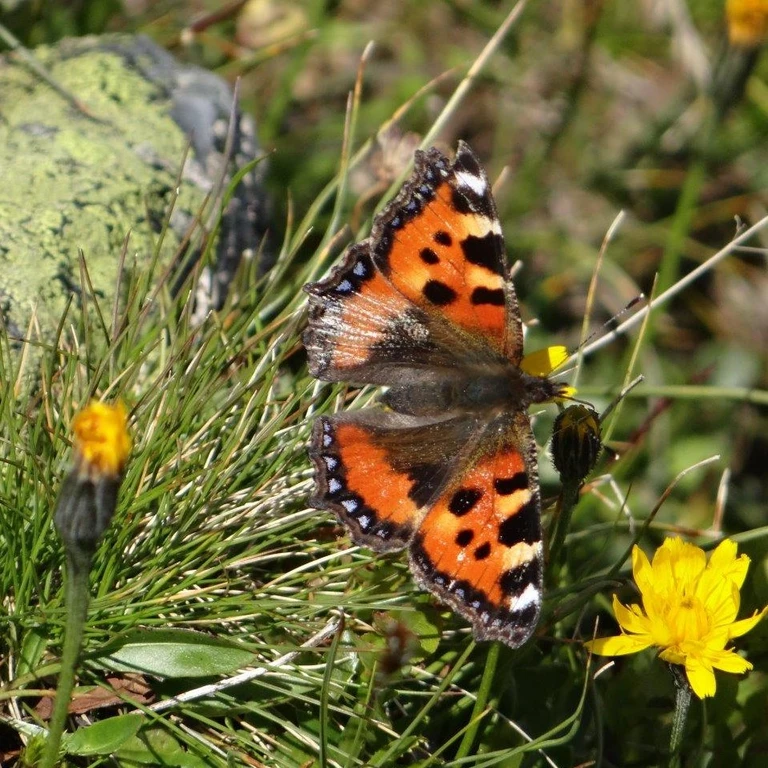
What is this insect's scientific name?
Aglais urticae
